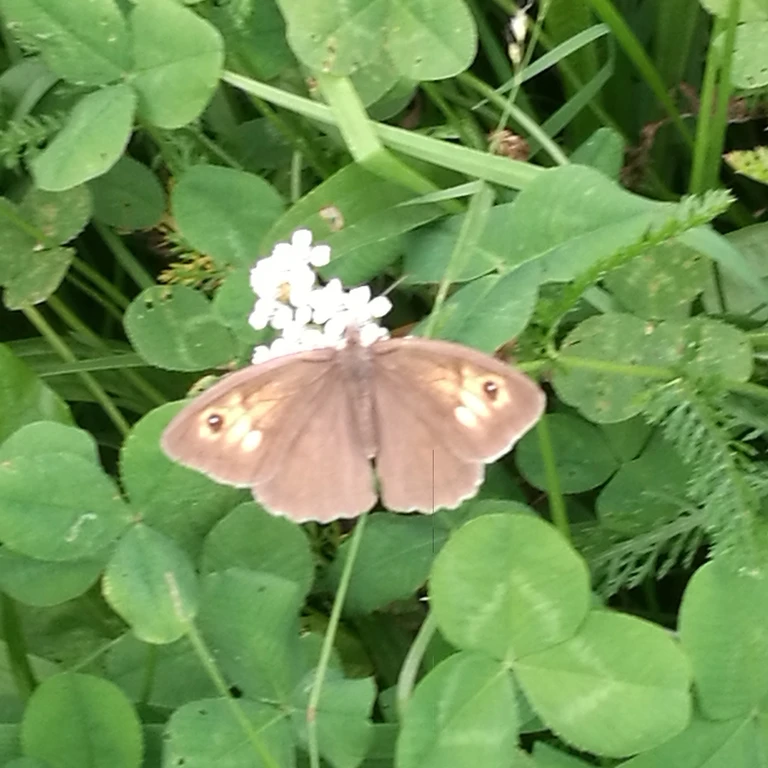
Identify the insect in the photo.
Maniola jurtina
